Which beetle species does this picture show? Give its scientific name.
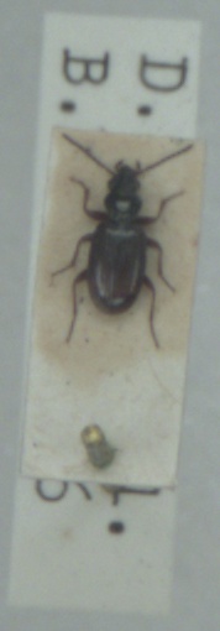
Bembidion normannum
